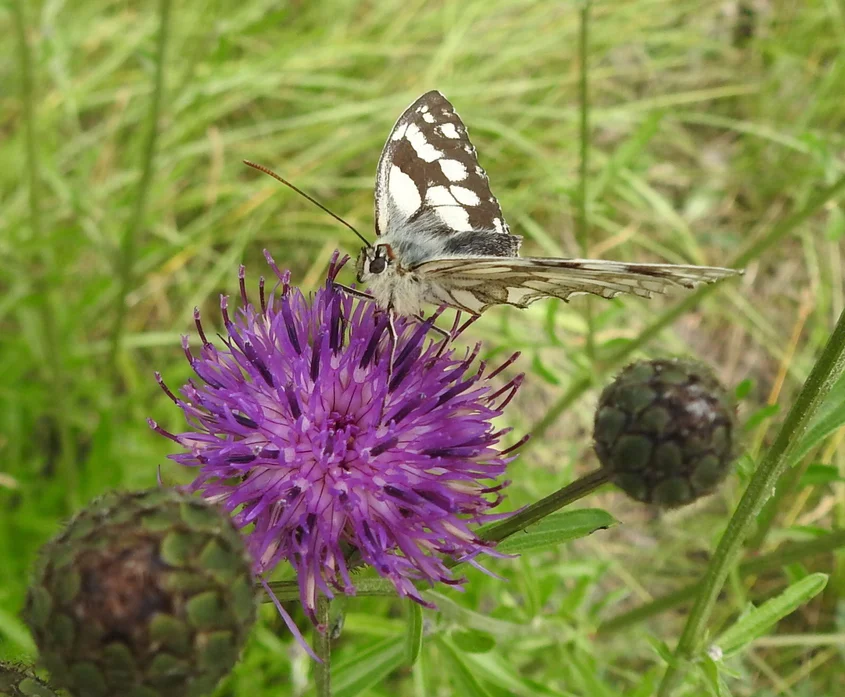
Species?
Melanargia galathea
